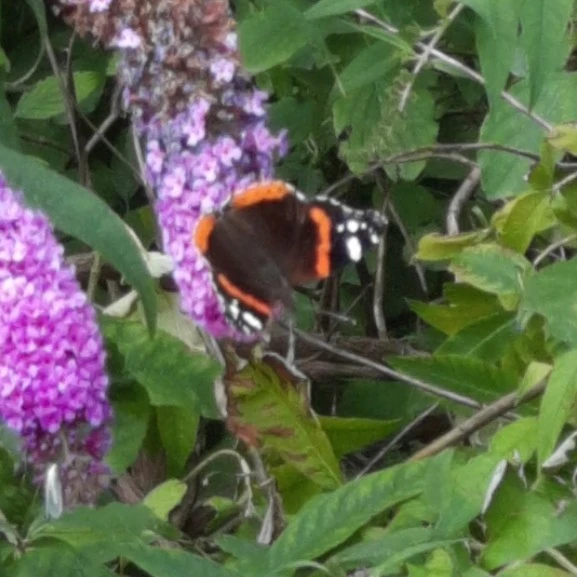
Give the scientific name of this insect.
Vanessa atalanta
